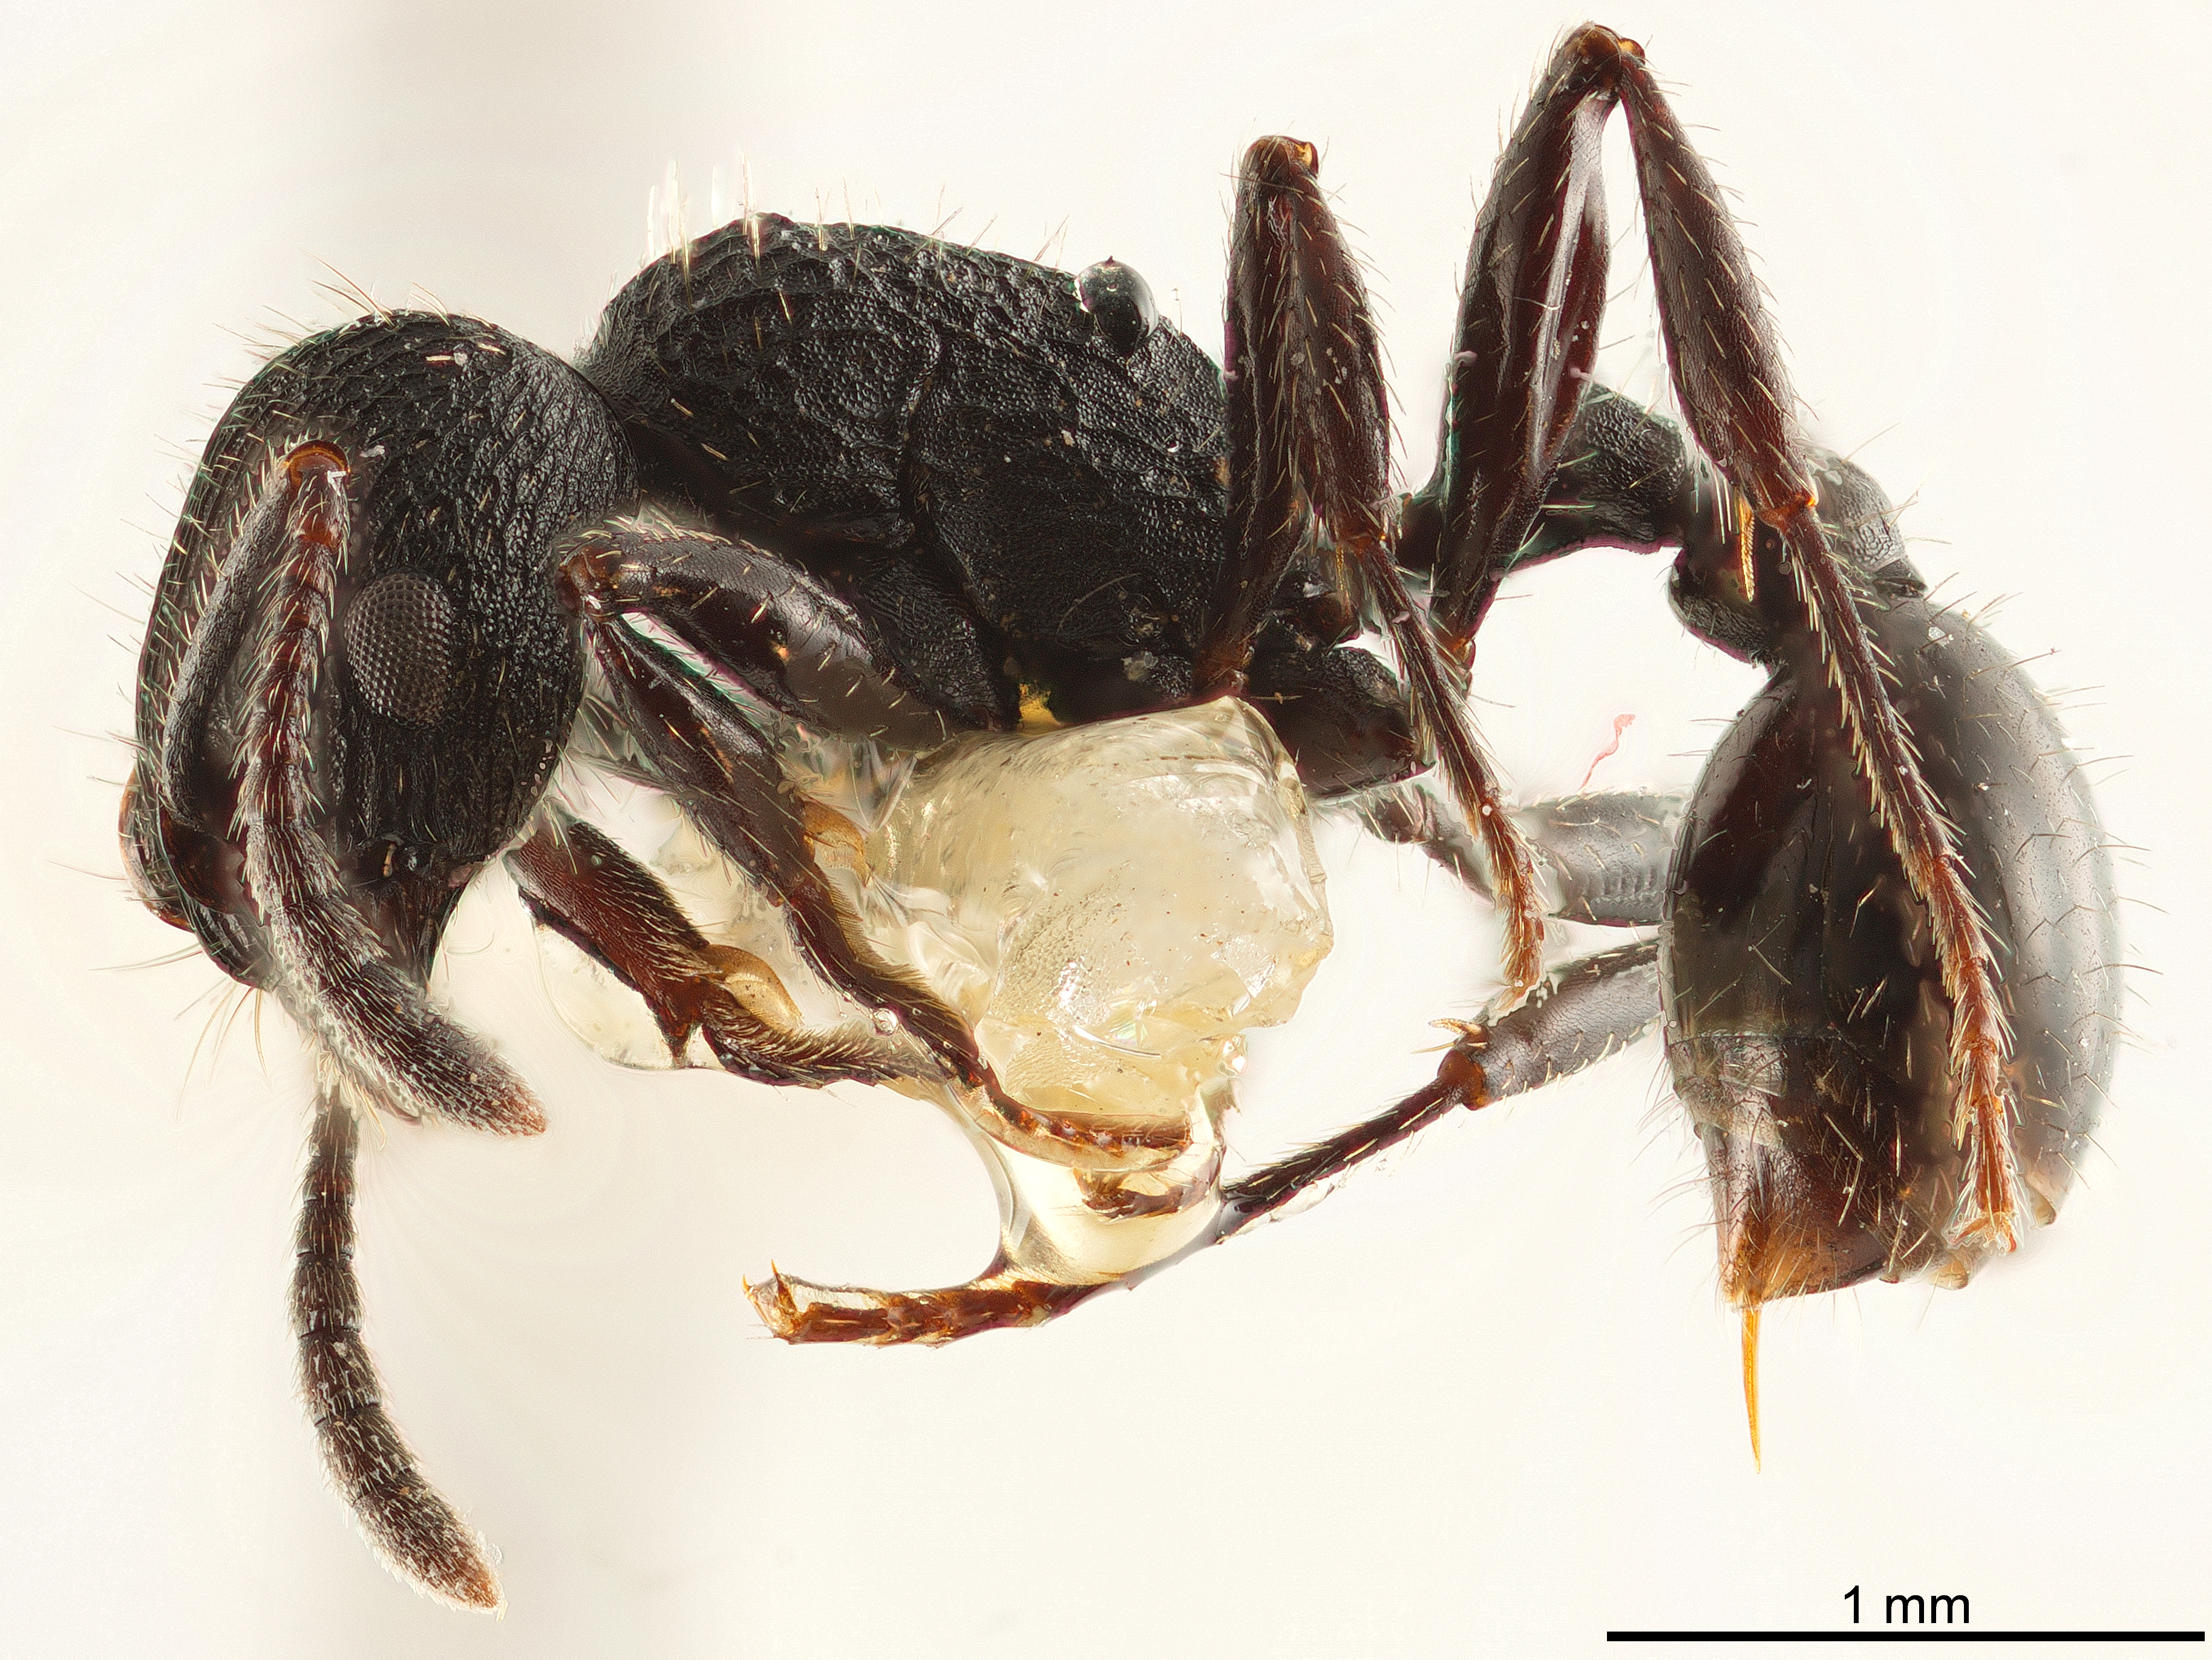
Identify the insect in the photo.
Patagonomyrmex angustus
